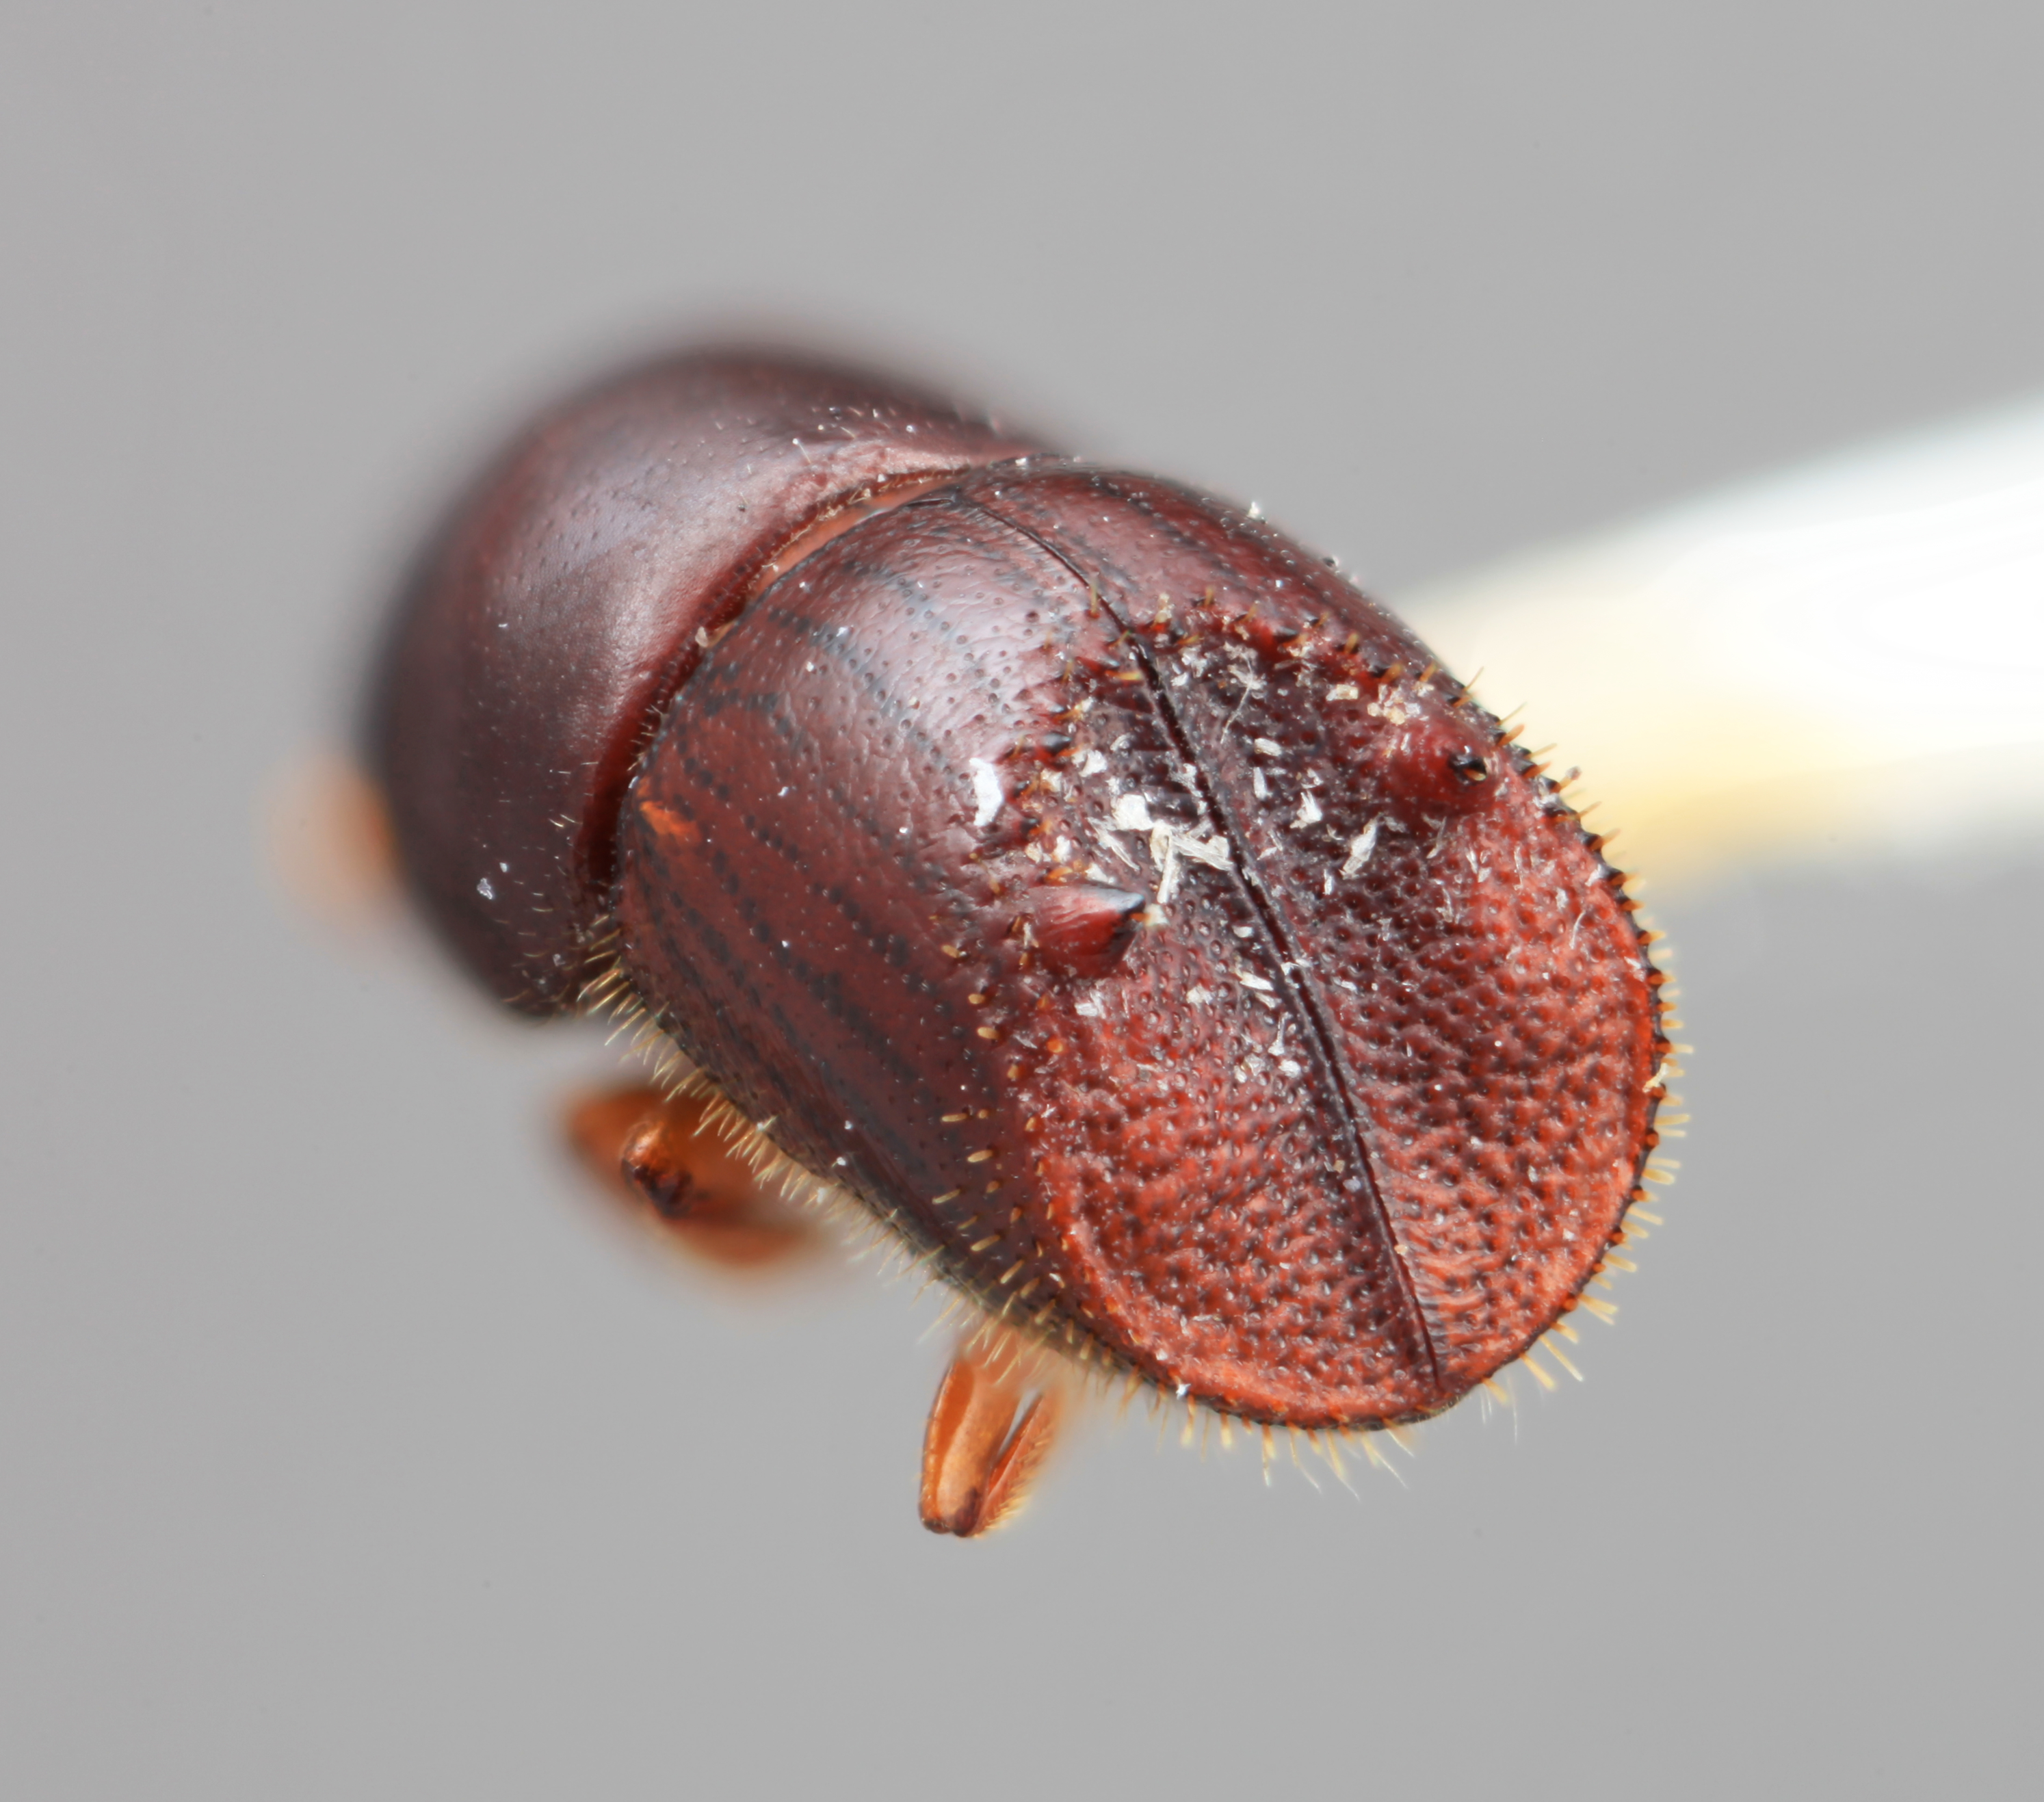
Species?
Xyleborus pandulus
